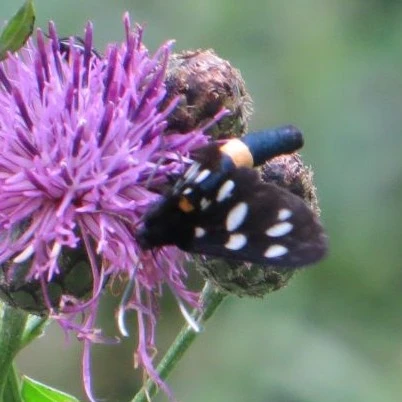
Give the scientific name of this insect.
Amata phegea
